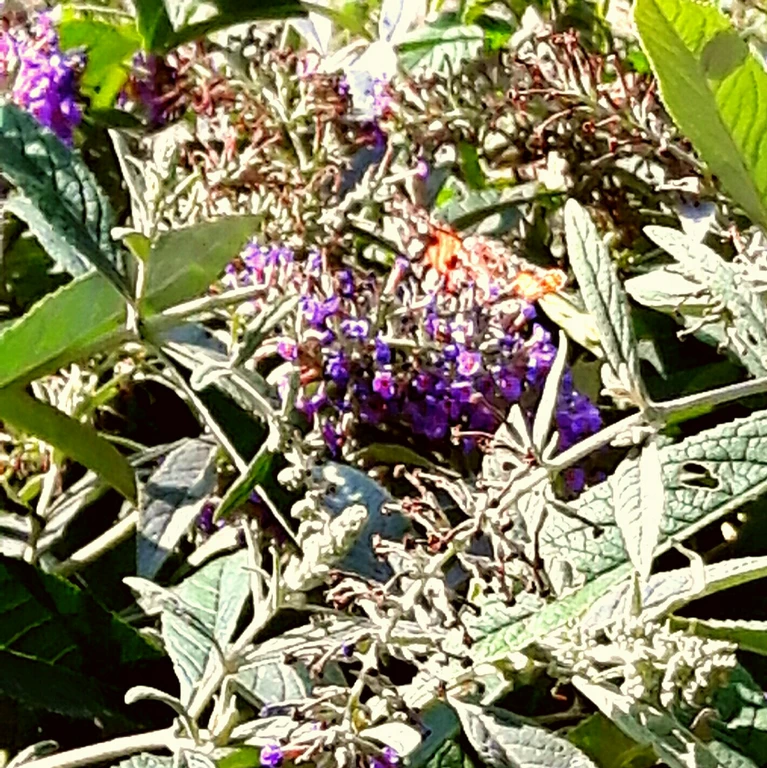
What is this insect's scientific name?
Vanessa cardui
